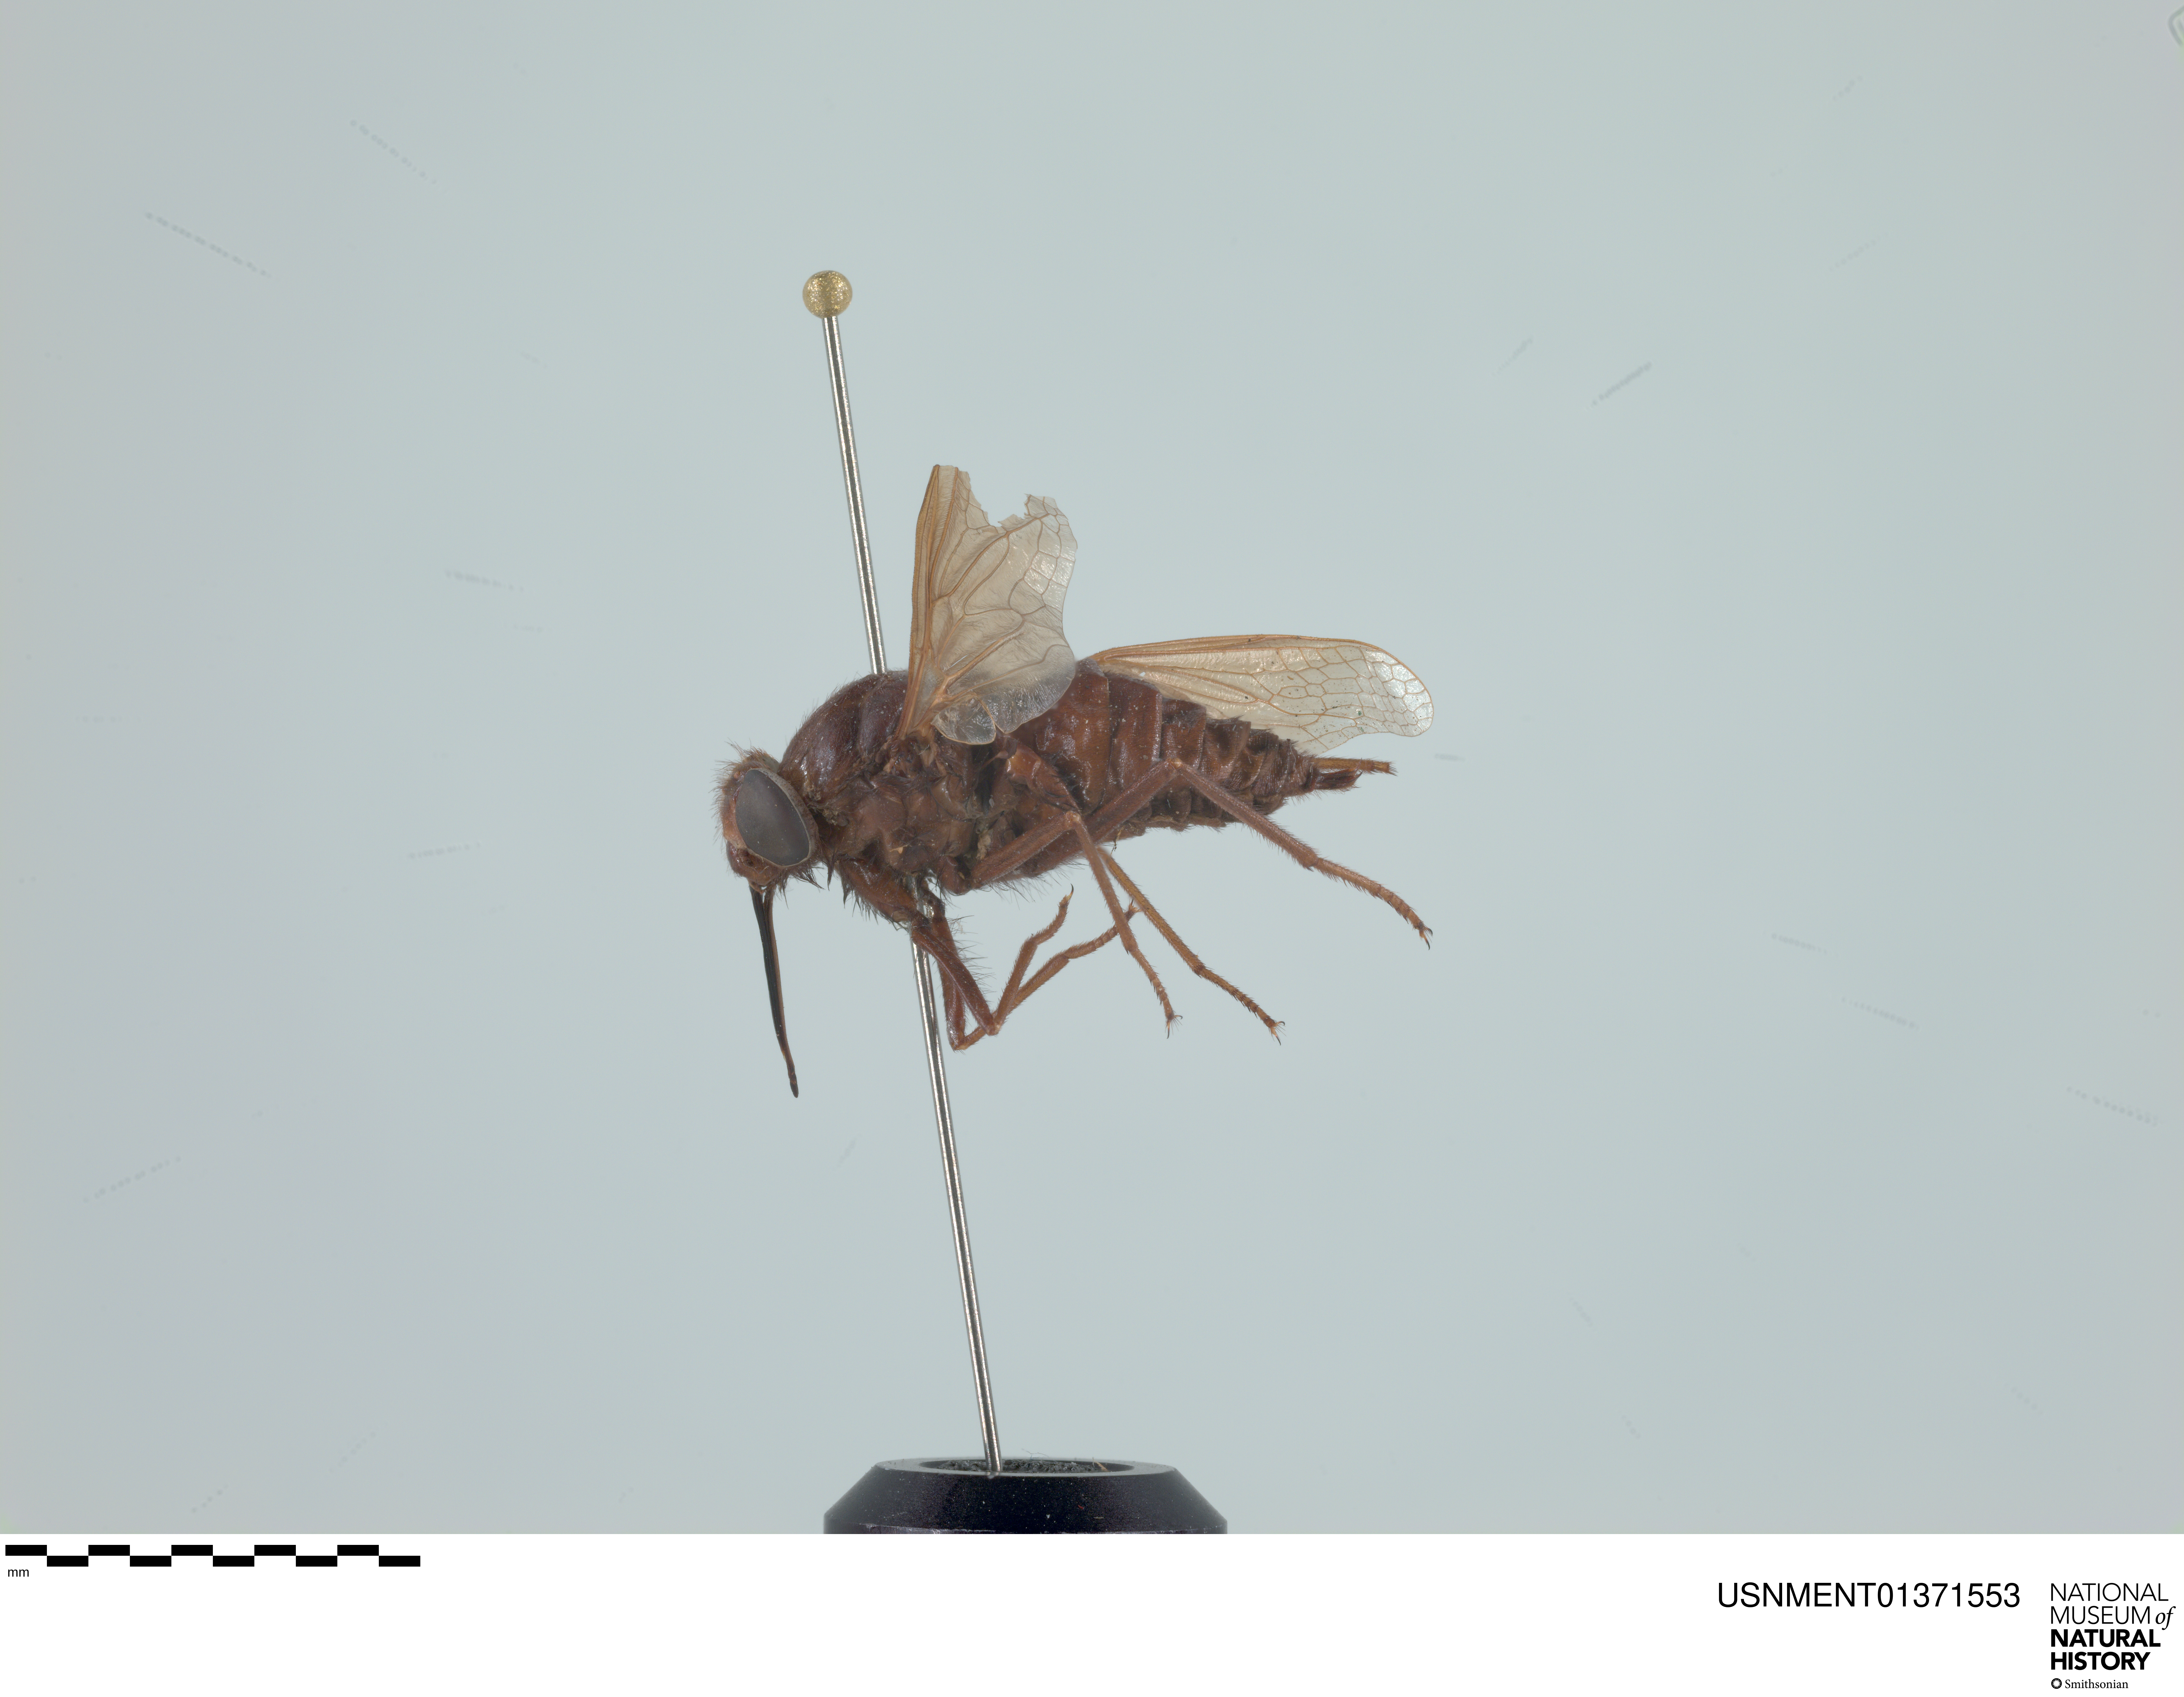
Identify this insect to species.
Nemestrinus abdominalis
